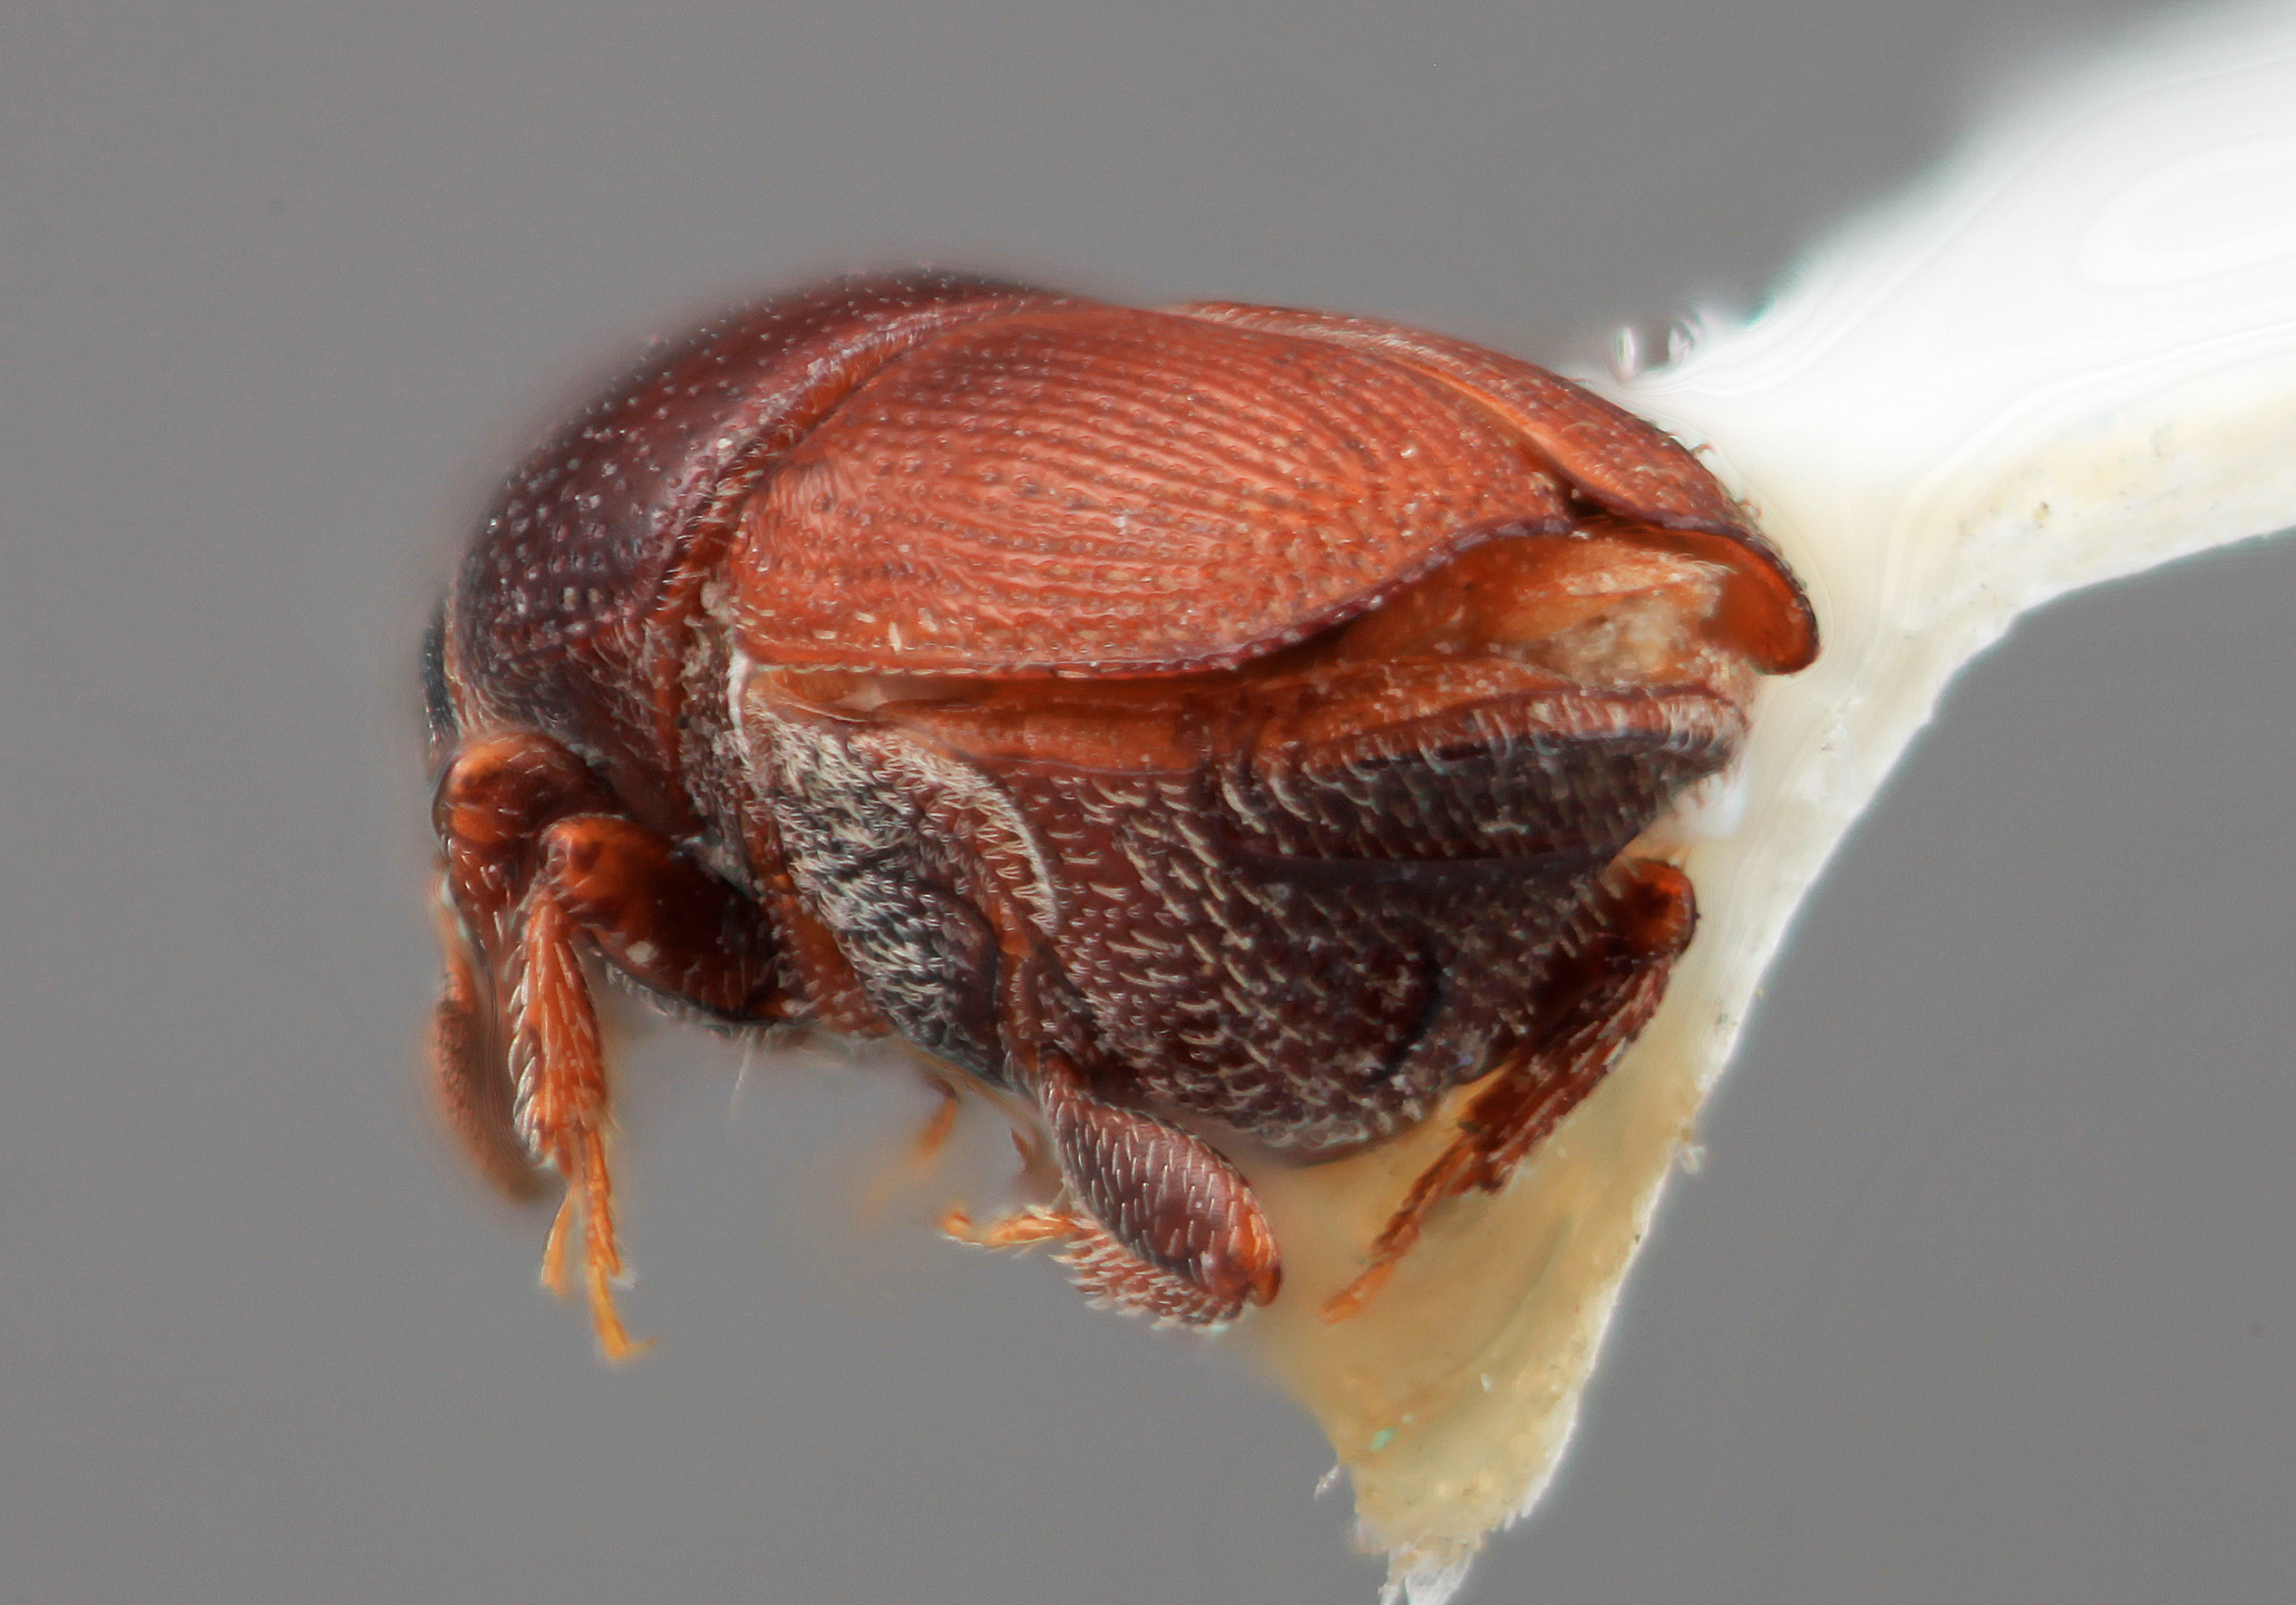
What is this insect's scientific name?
Scolytus cristatus
